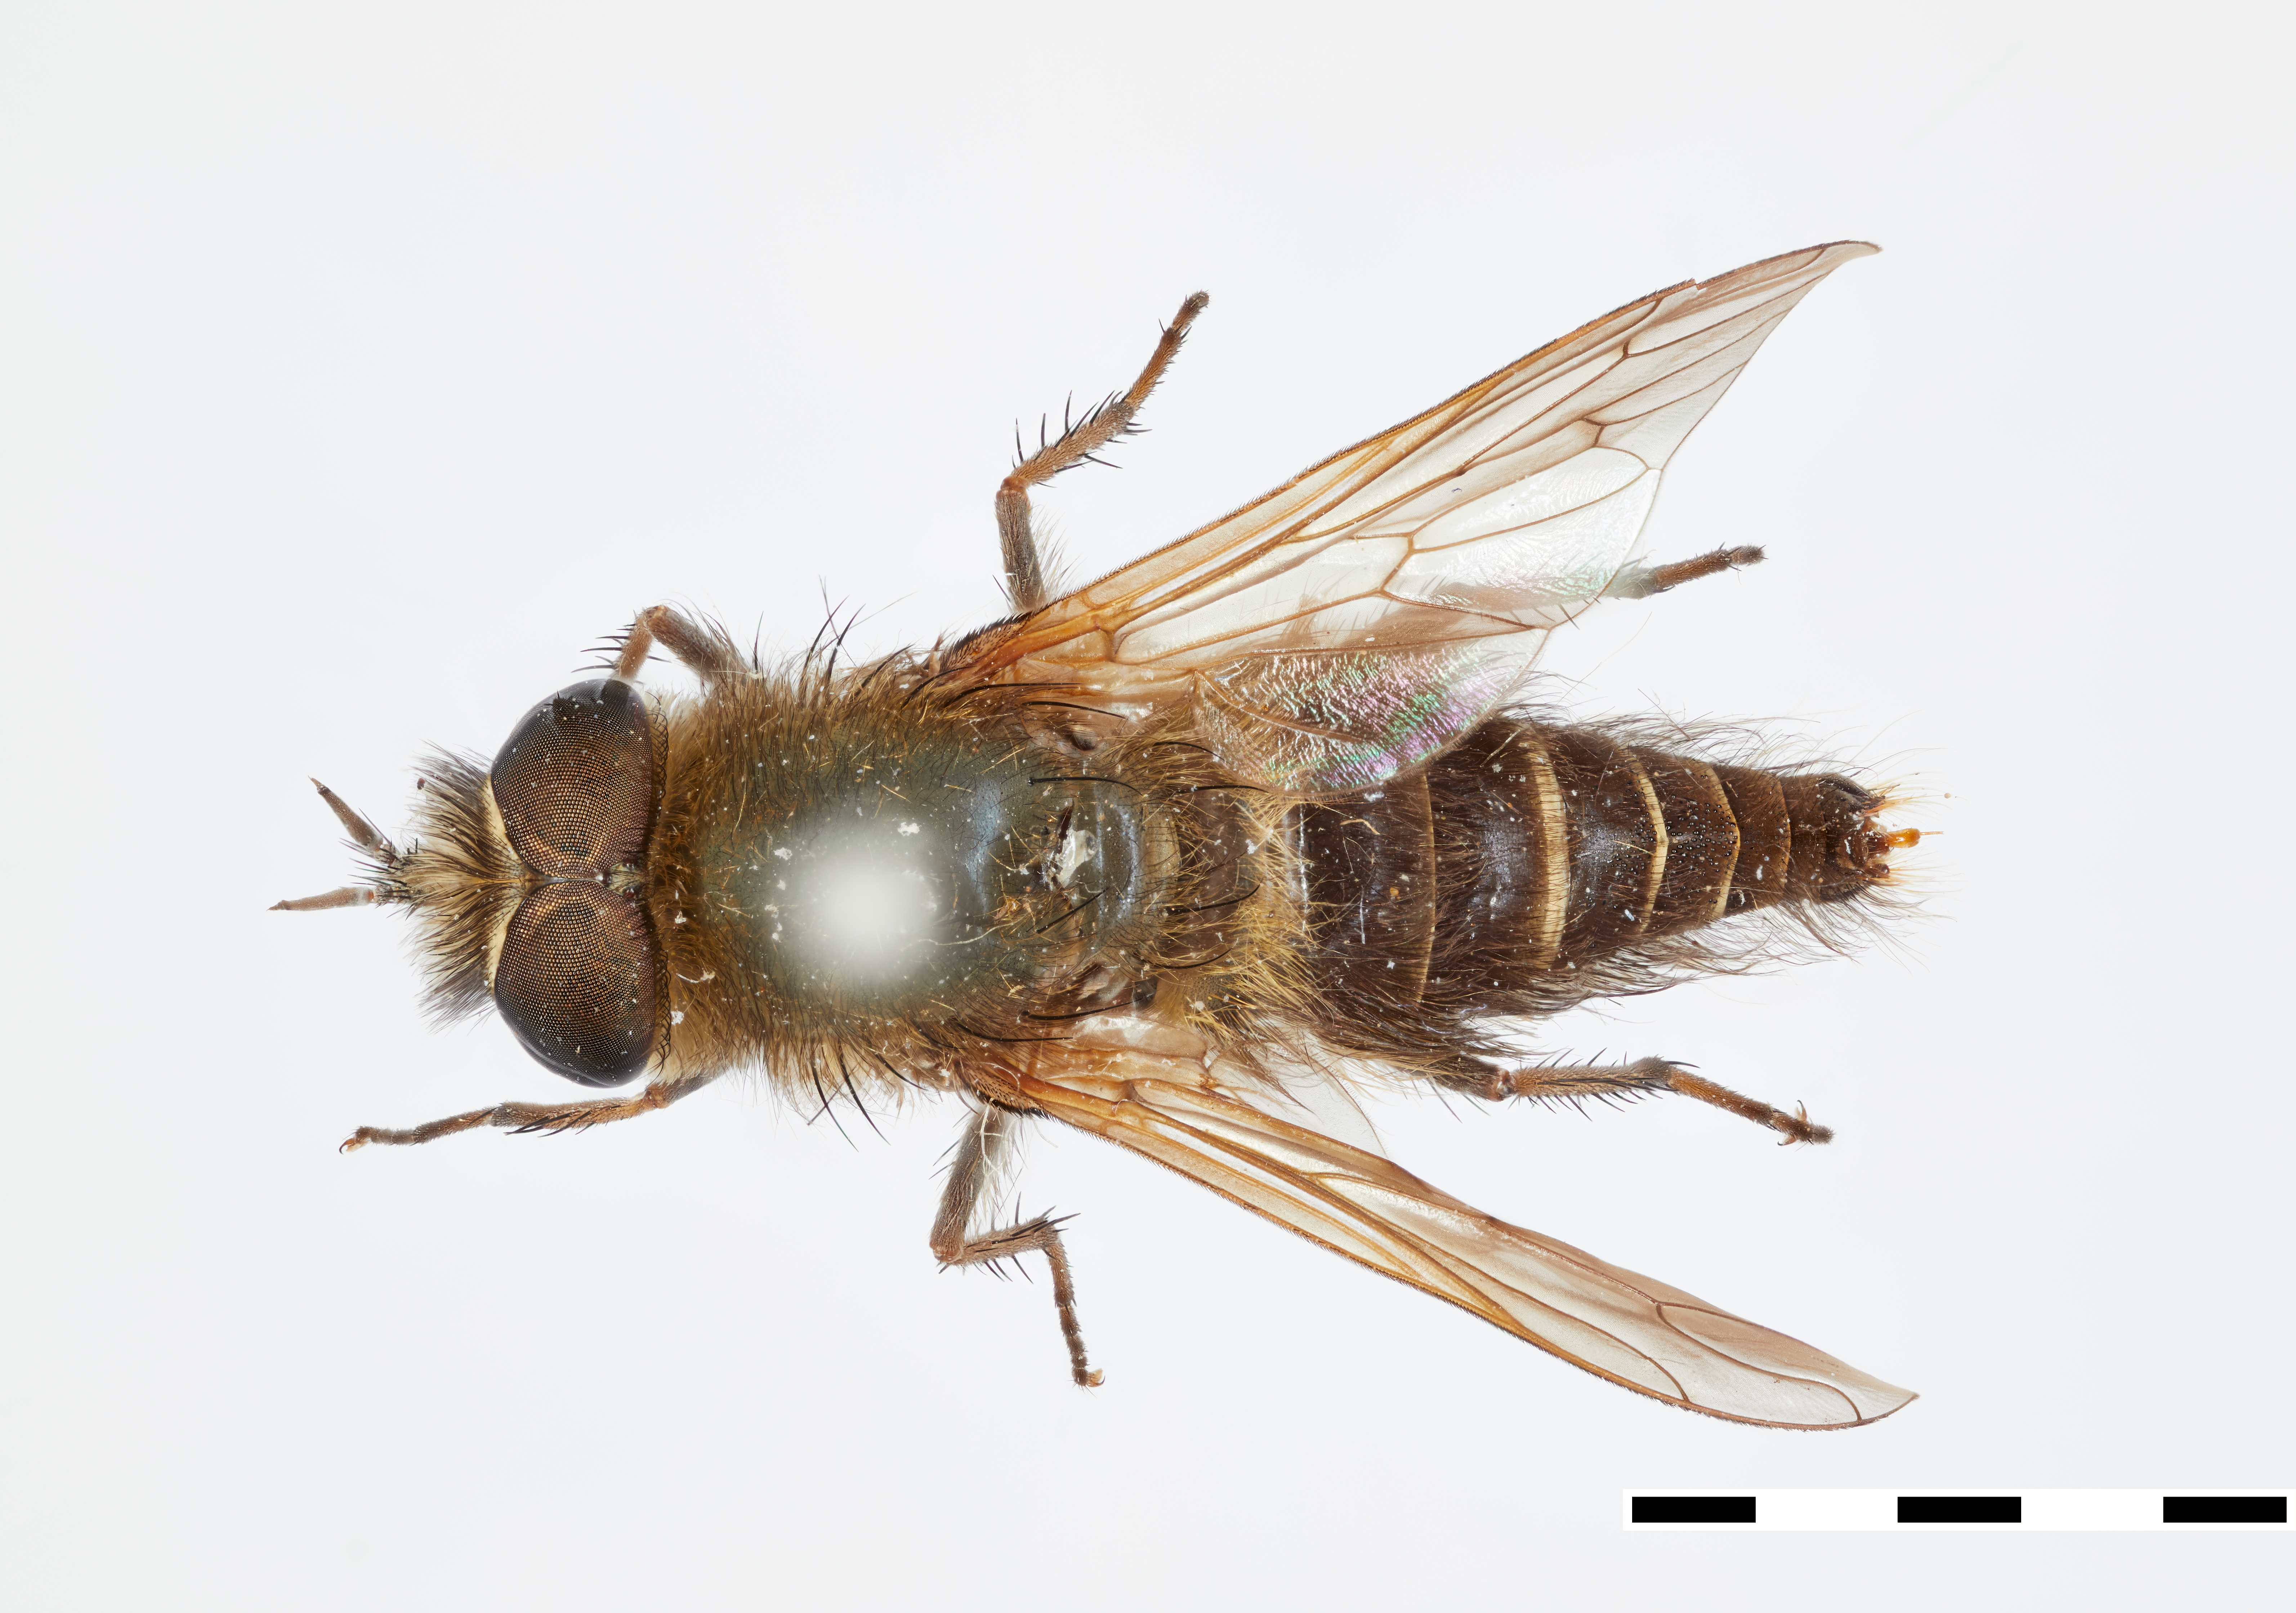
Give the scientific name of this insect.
Thereva latistriata
